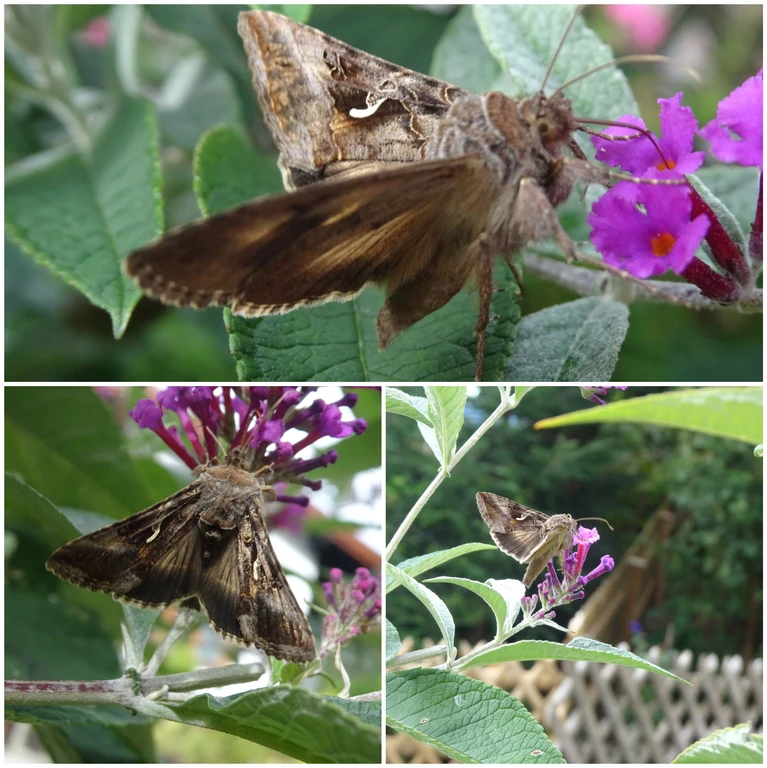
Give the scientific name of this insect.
Autographa gamma
